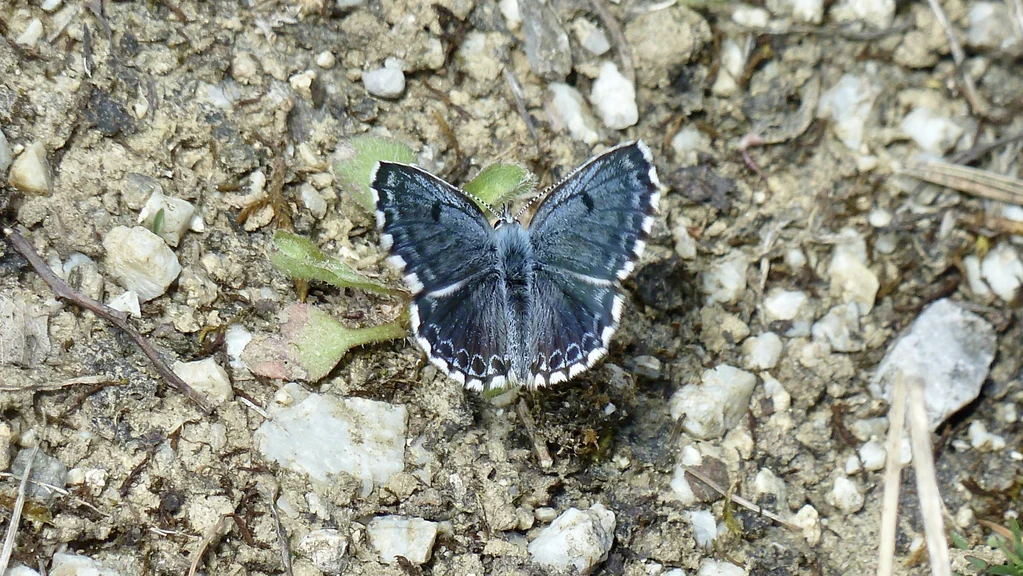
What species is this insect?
Scolitantides orion
